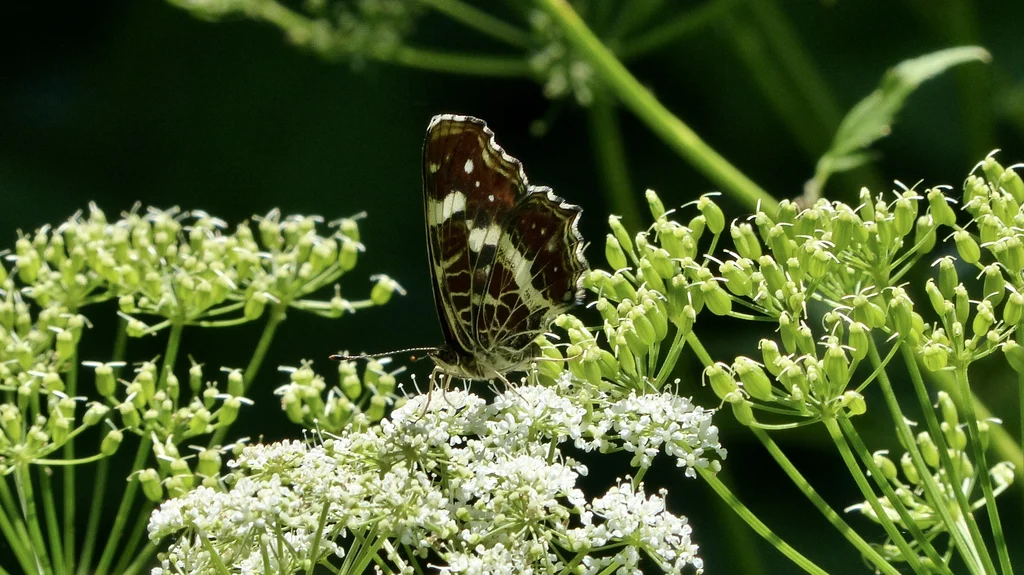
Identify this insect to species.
Araschnia levana
